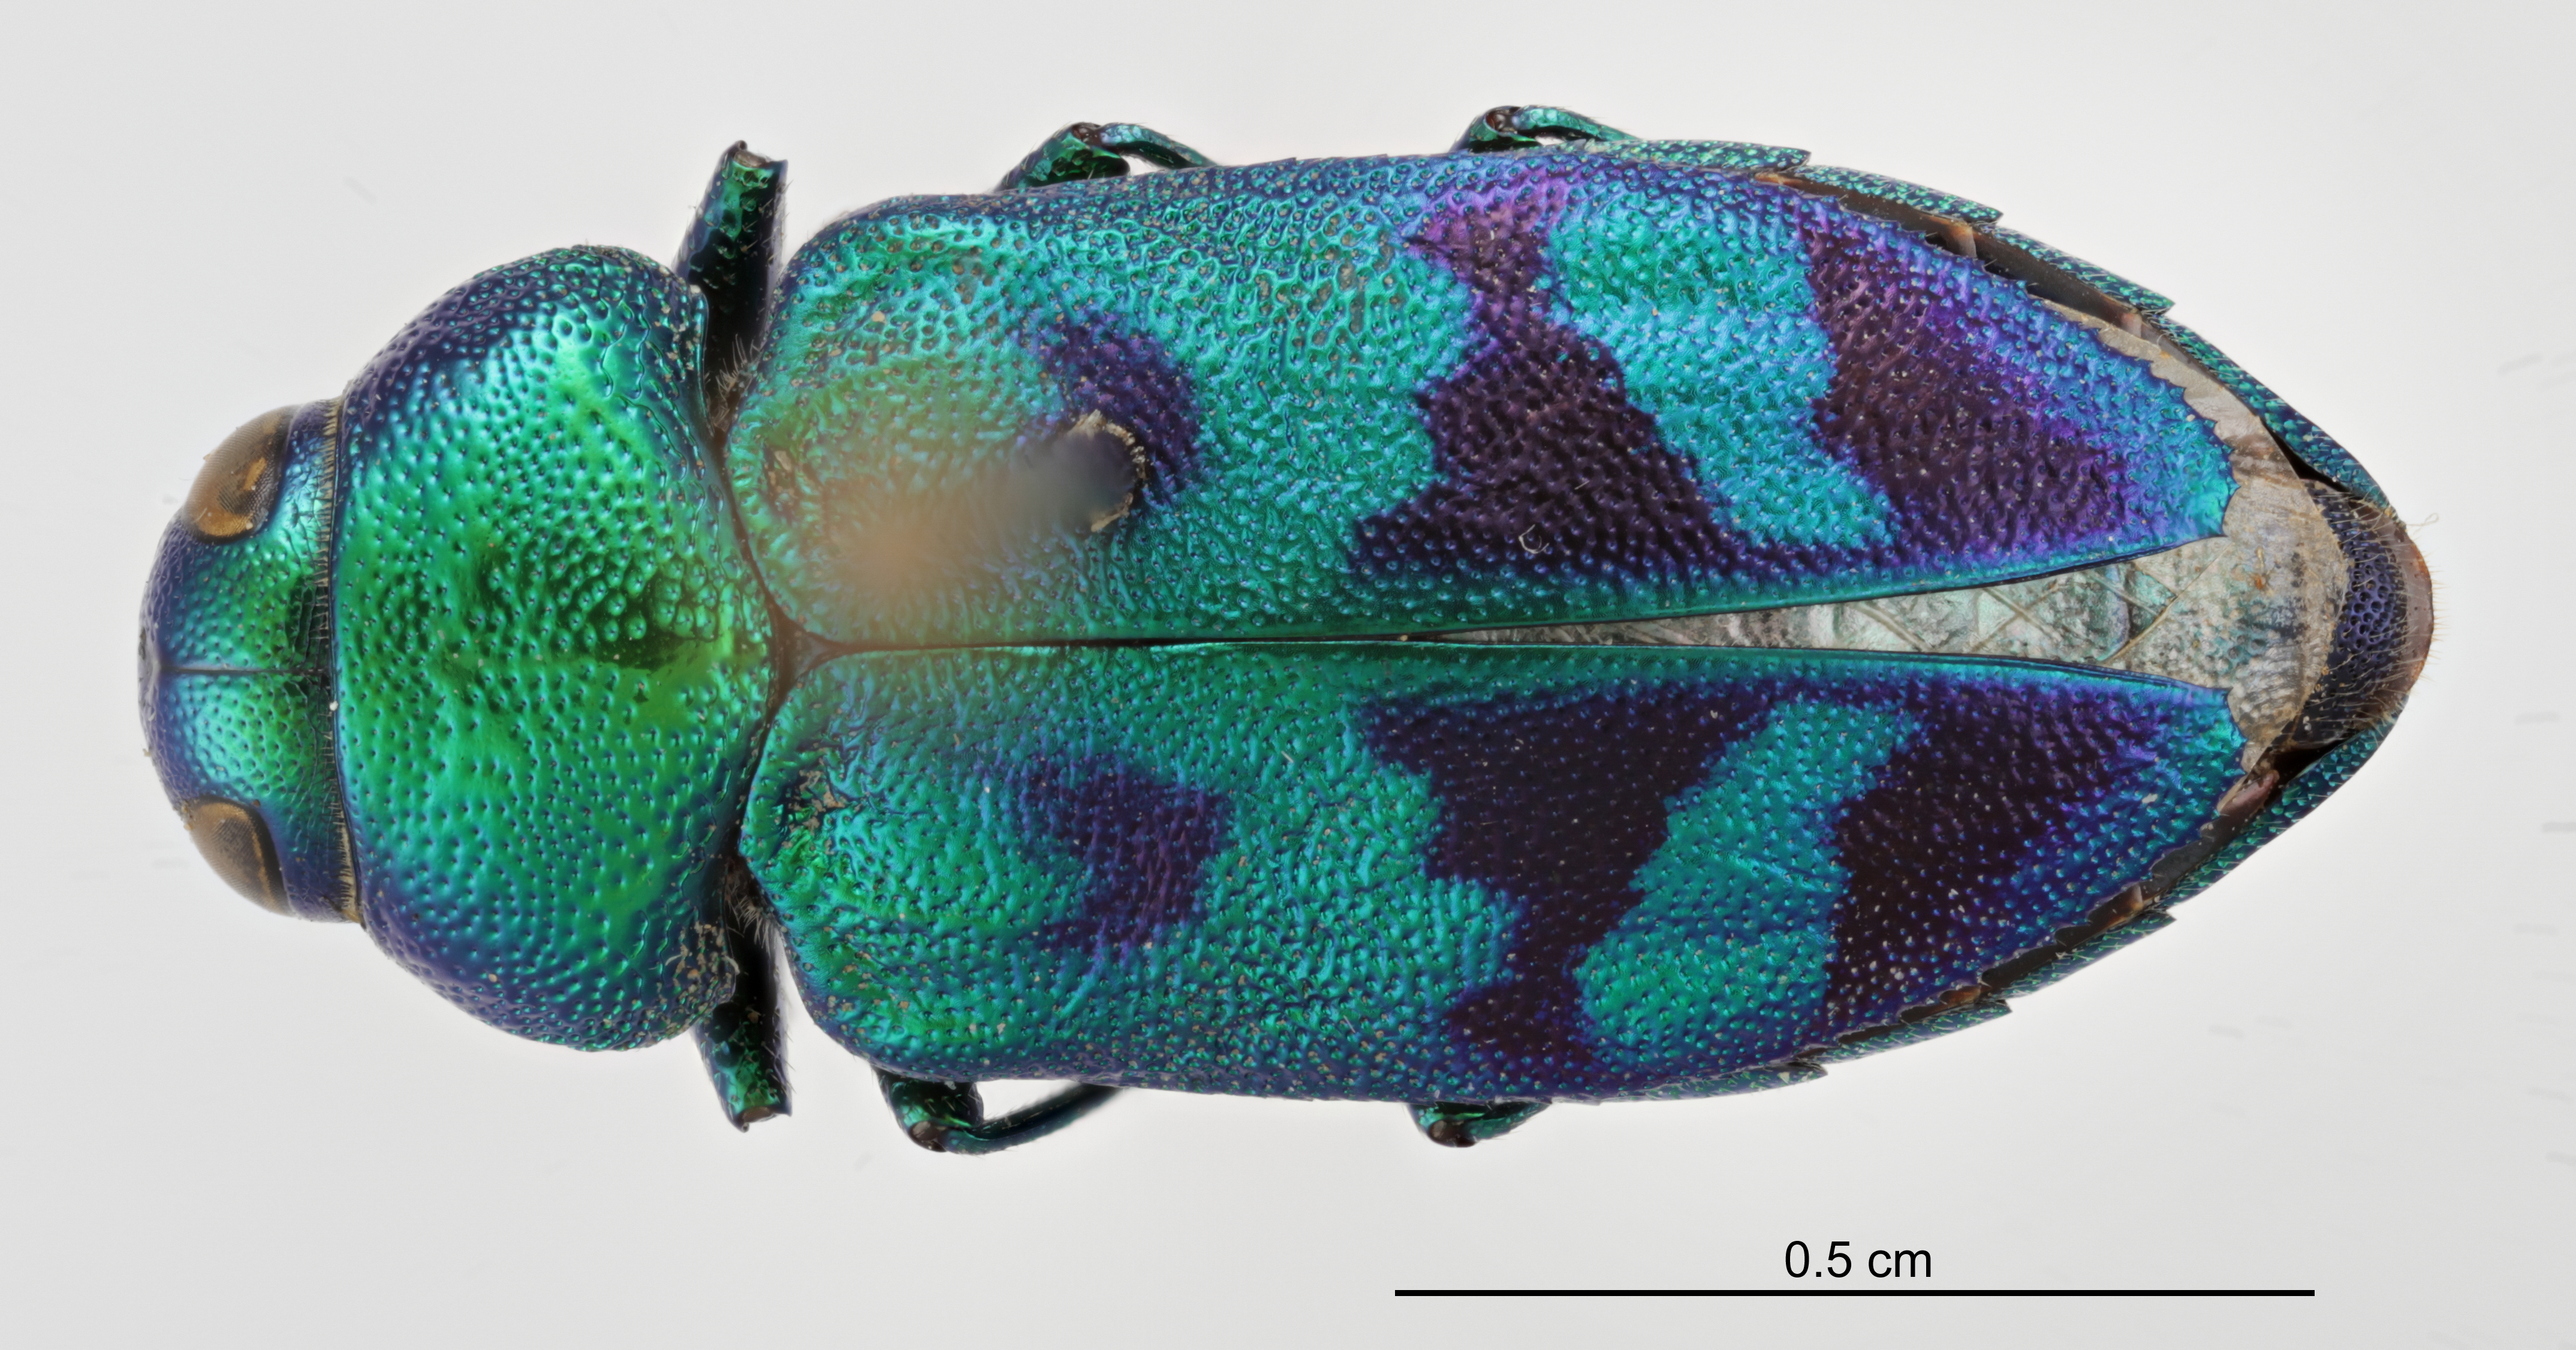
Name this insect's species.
Sphaerobothris ulkei
